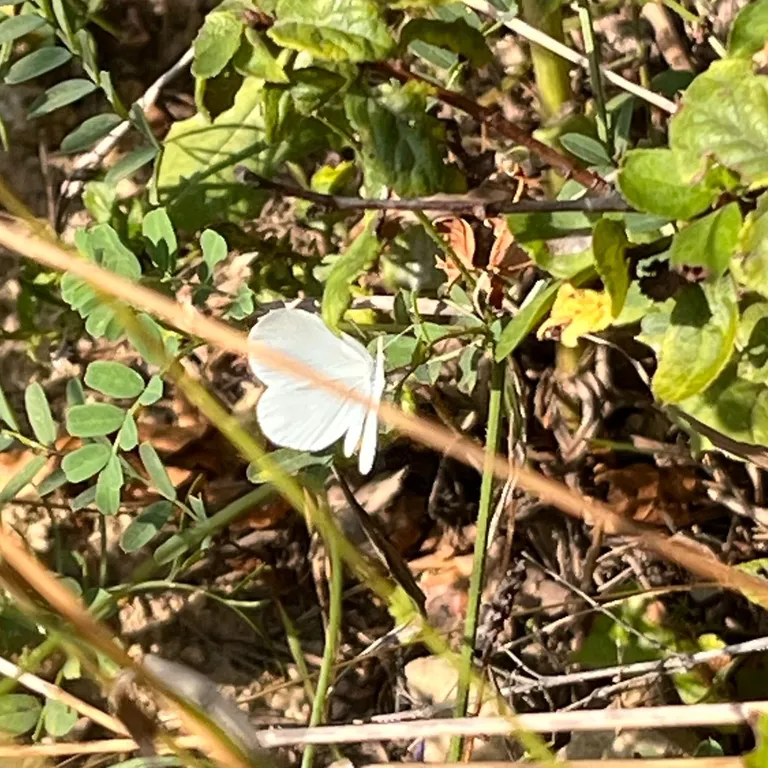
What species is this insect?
Leptidea sinapis/juvernica
